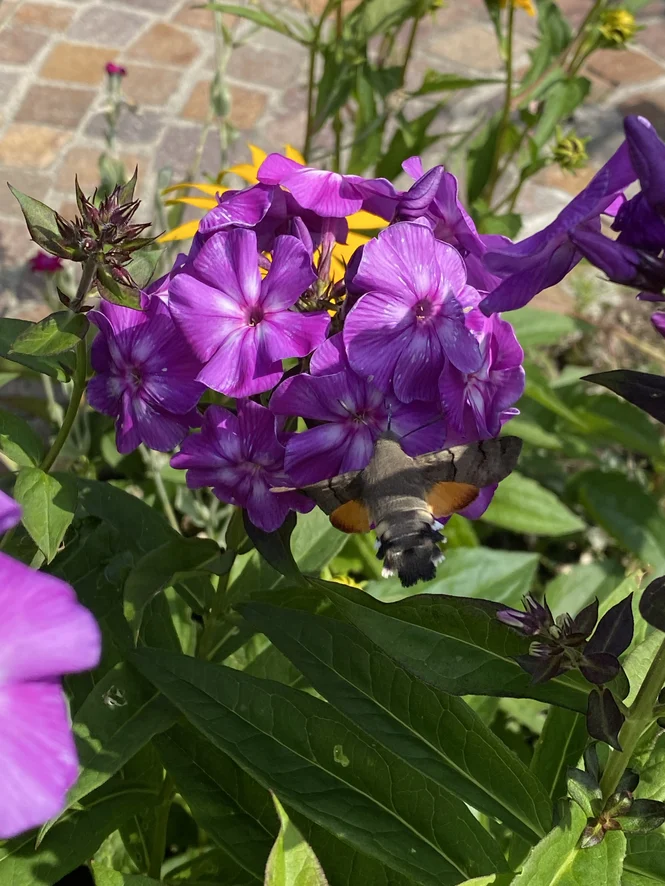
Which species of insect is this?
Macroglossum stellatarum
